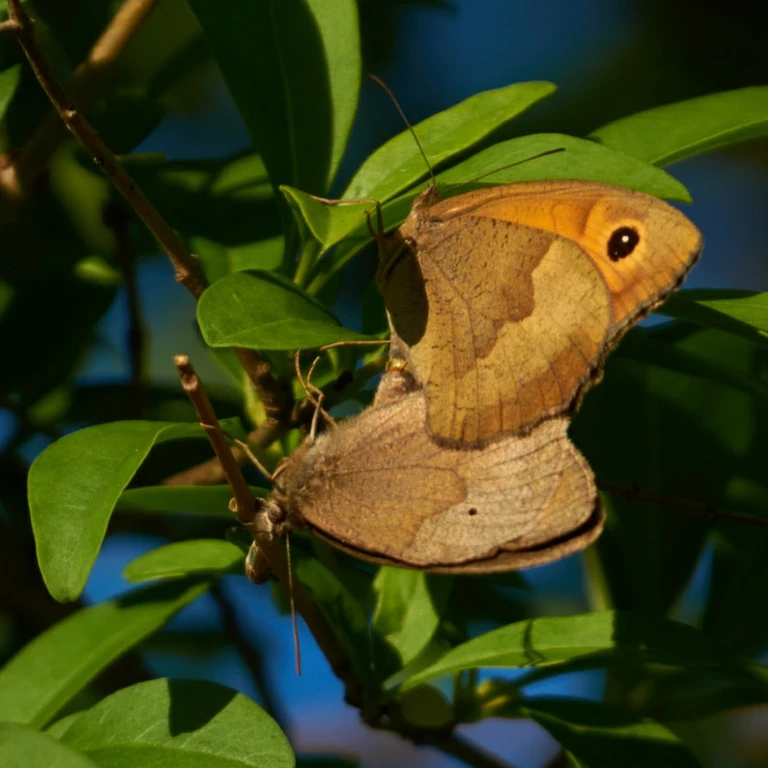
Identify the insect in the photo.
Maniola jurtina
